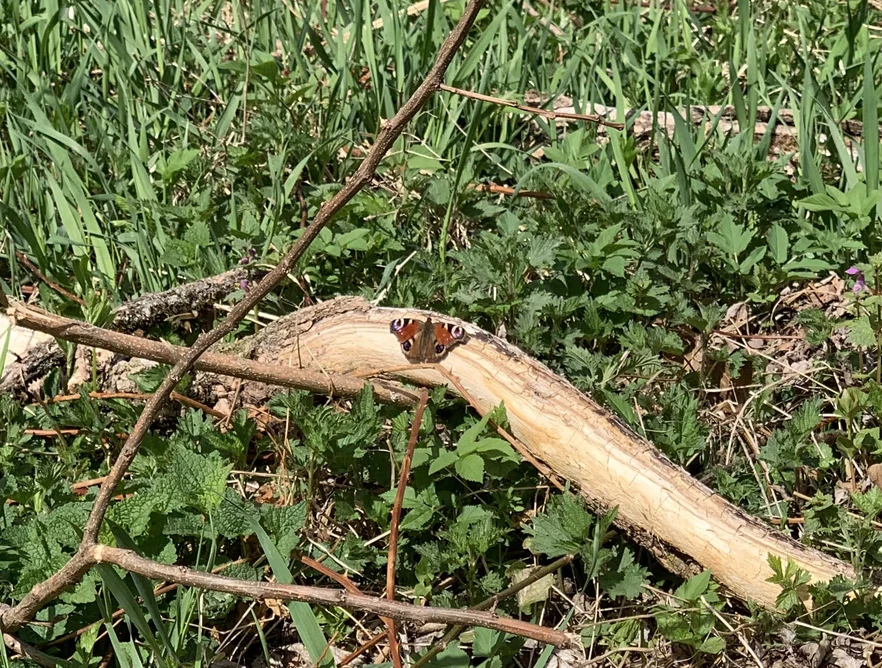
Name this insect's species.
Aglais io
